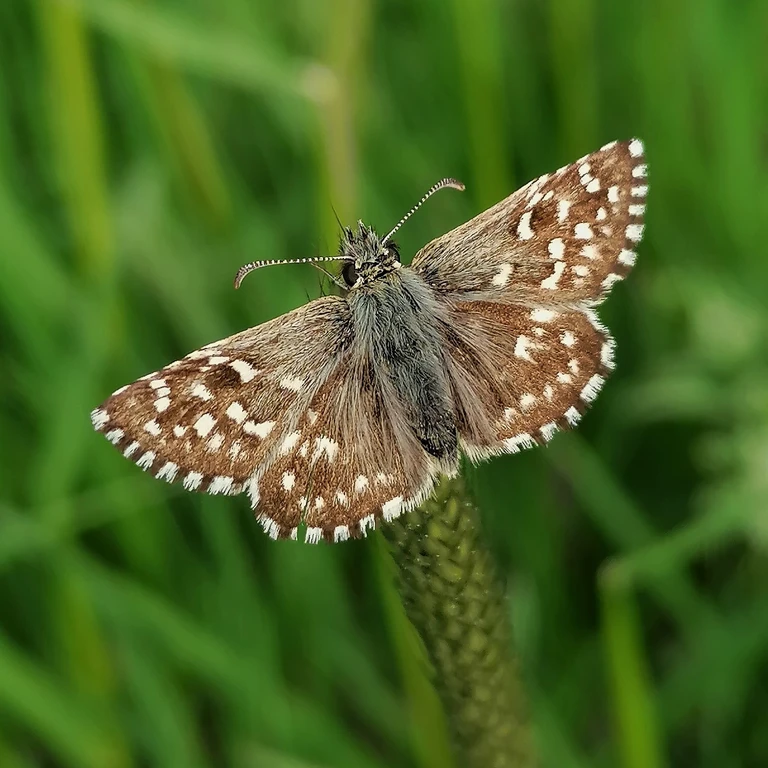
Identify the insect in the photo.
Pyrgus malvae
